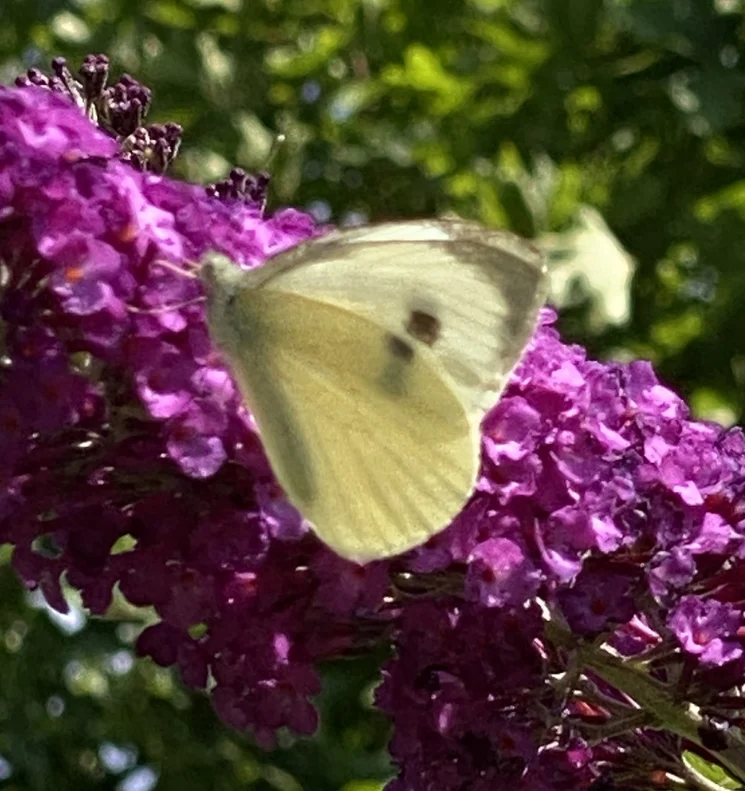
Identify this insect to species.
Pieris brassicae
